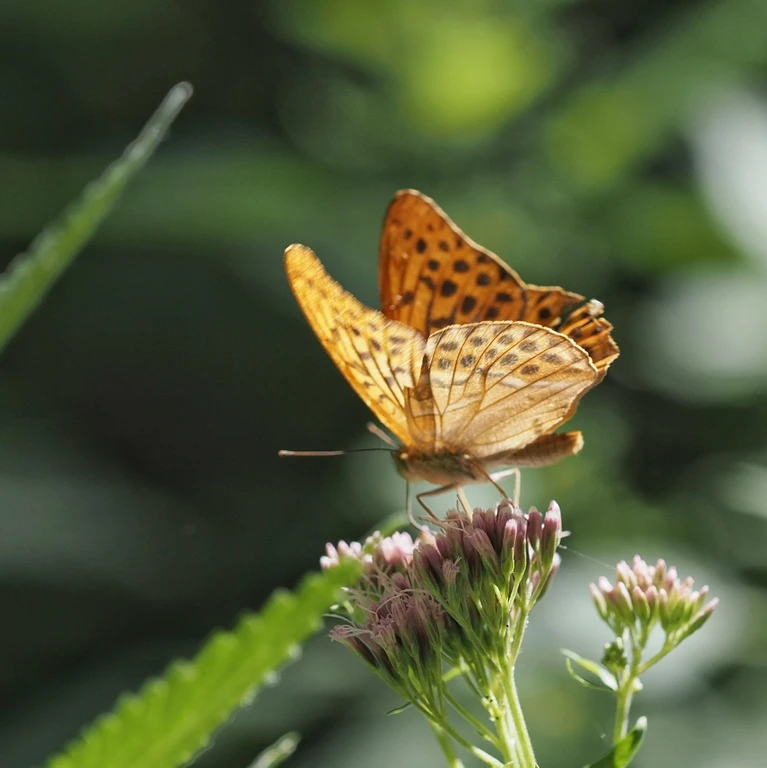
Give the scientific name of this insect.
Argynnis paphia
